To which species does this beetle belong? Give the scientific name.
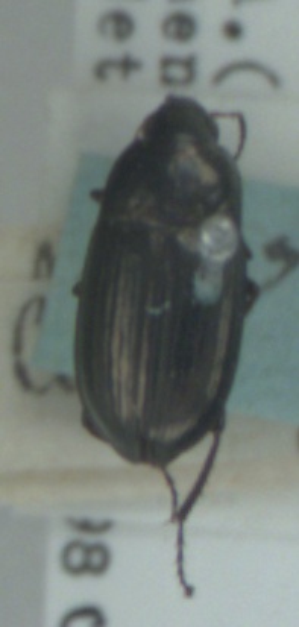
Amara aenea
